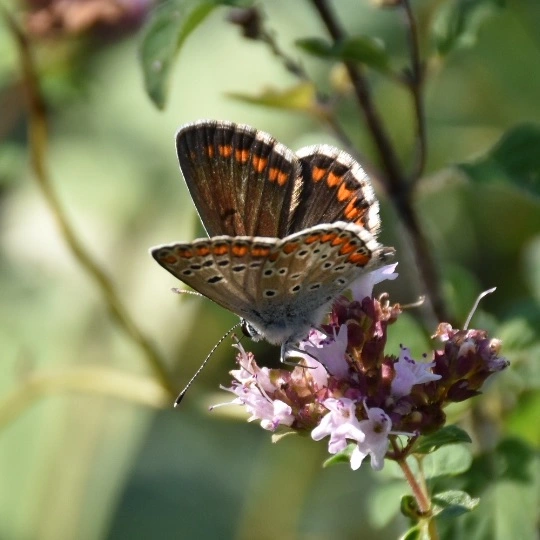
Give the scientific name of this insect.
Aricia agestis/artaxerxes
